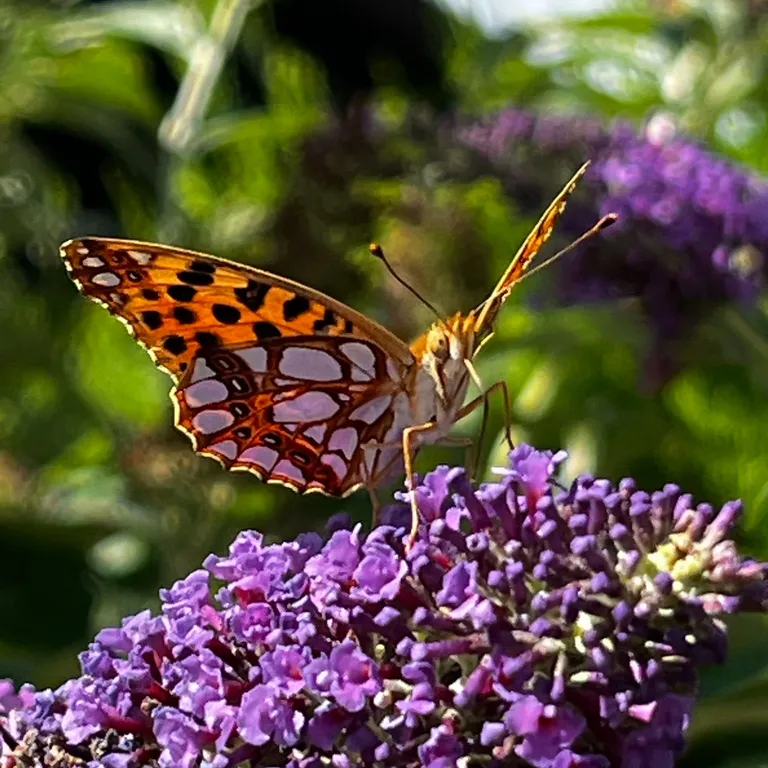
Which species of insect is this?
Issoria lathonia
